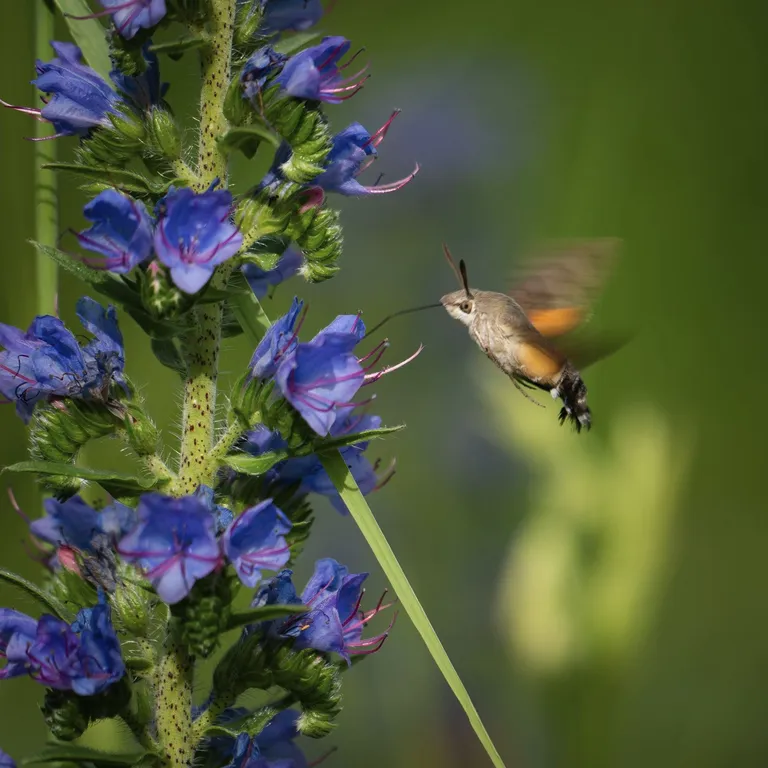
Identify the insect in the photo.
Macroglossum stellatarum
